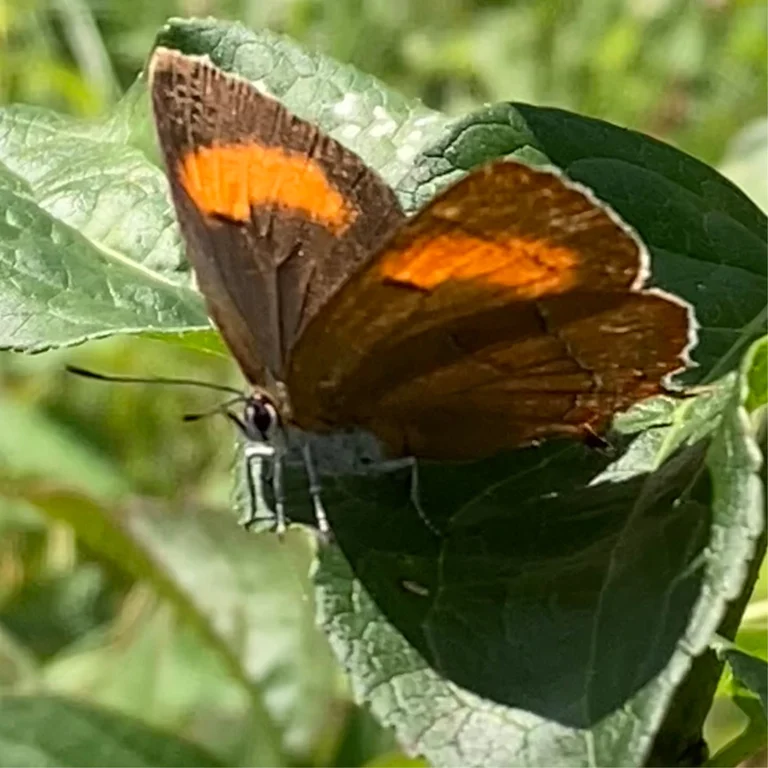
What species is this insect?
Thecla betulae
